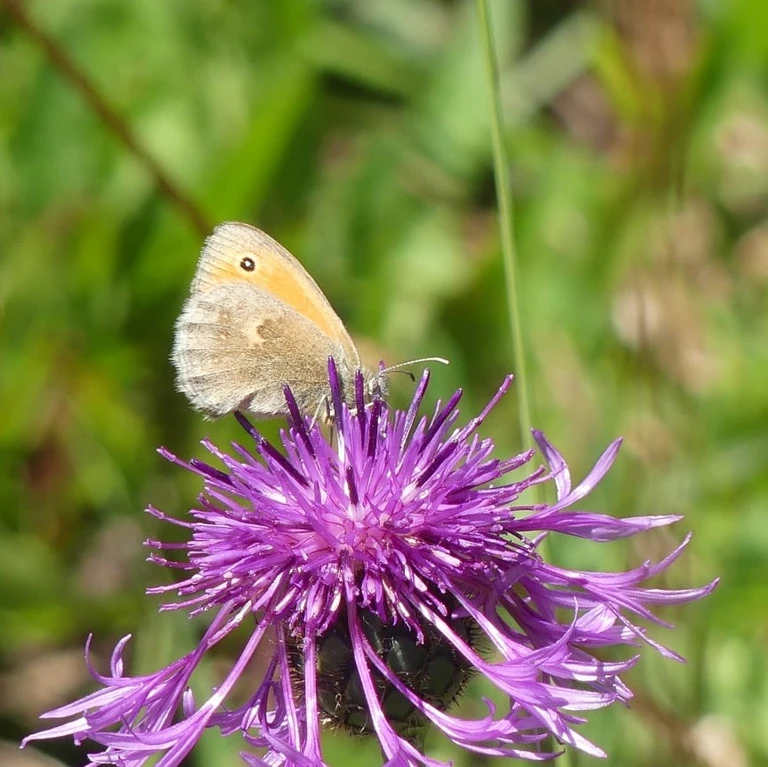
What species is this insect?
Coenonympha pamphilus
